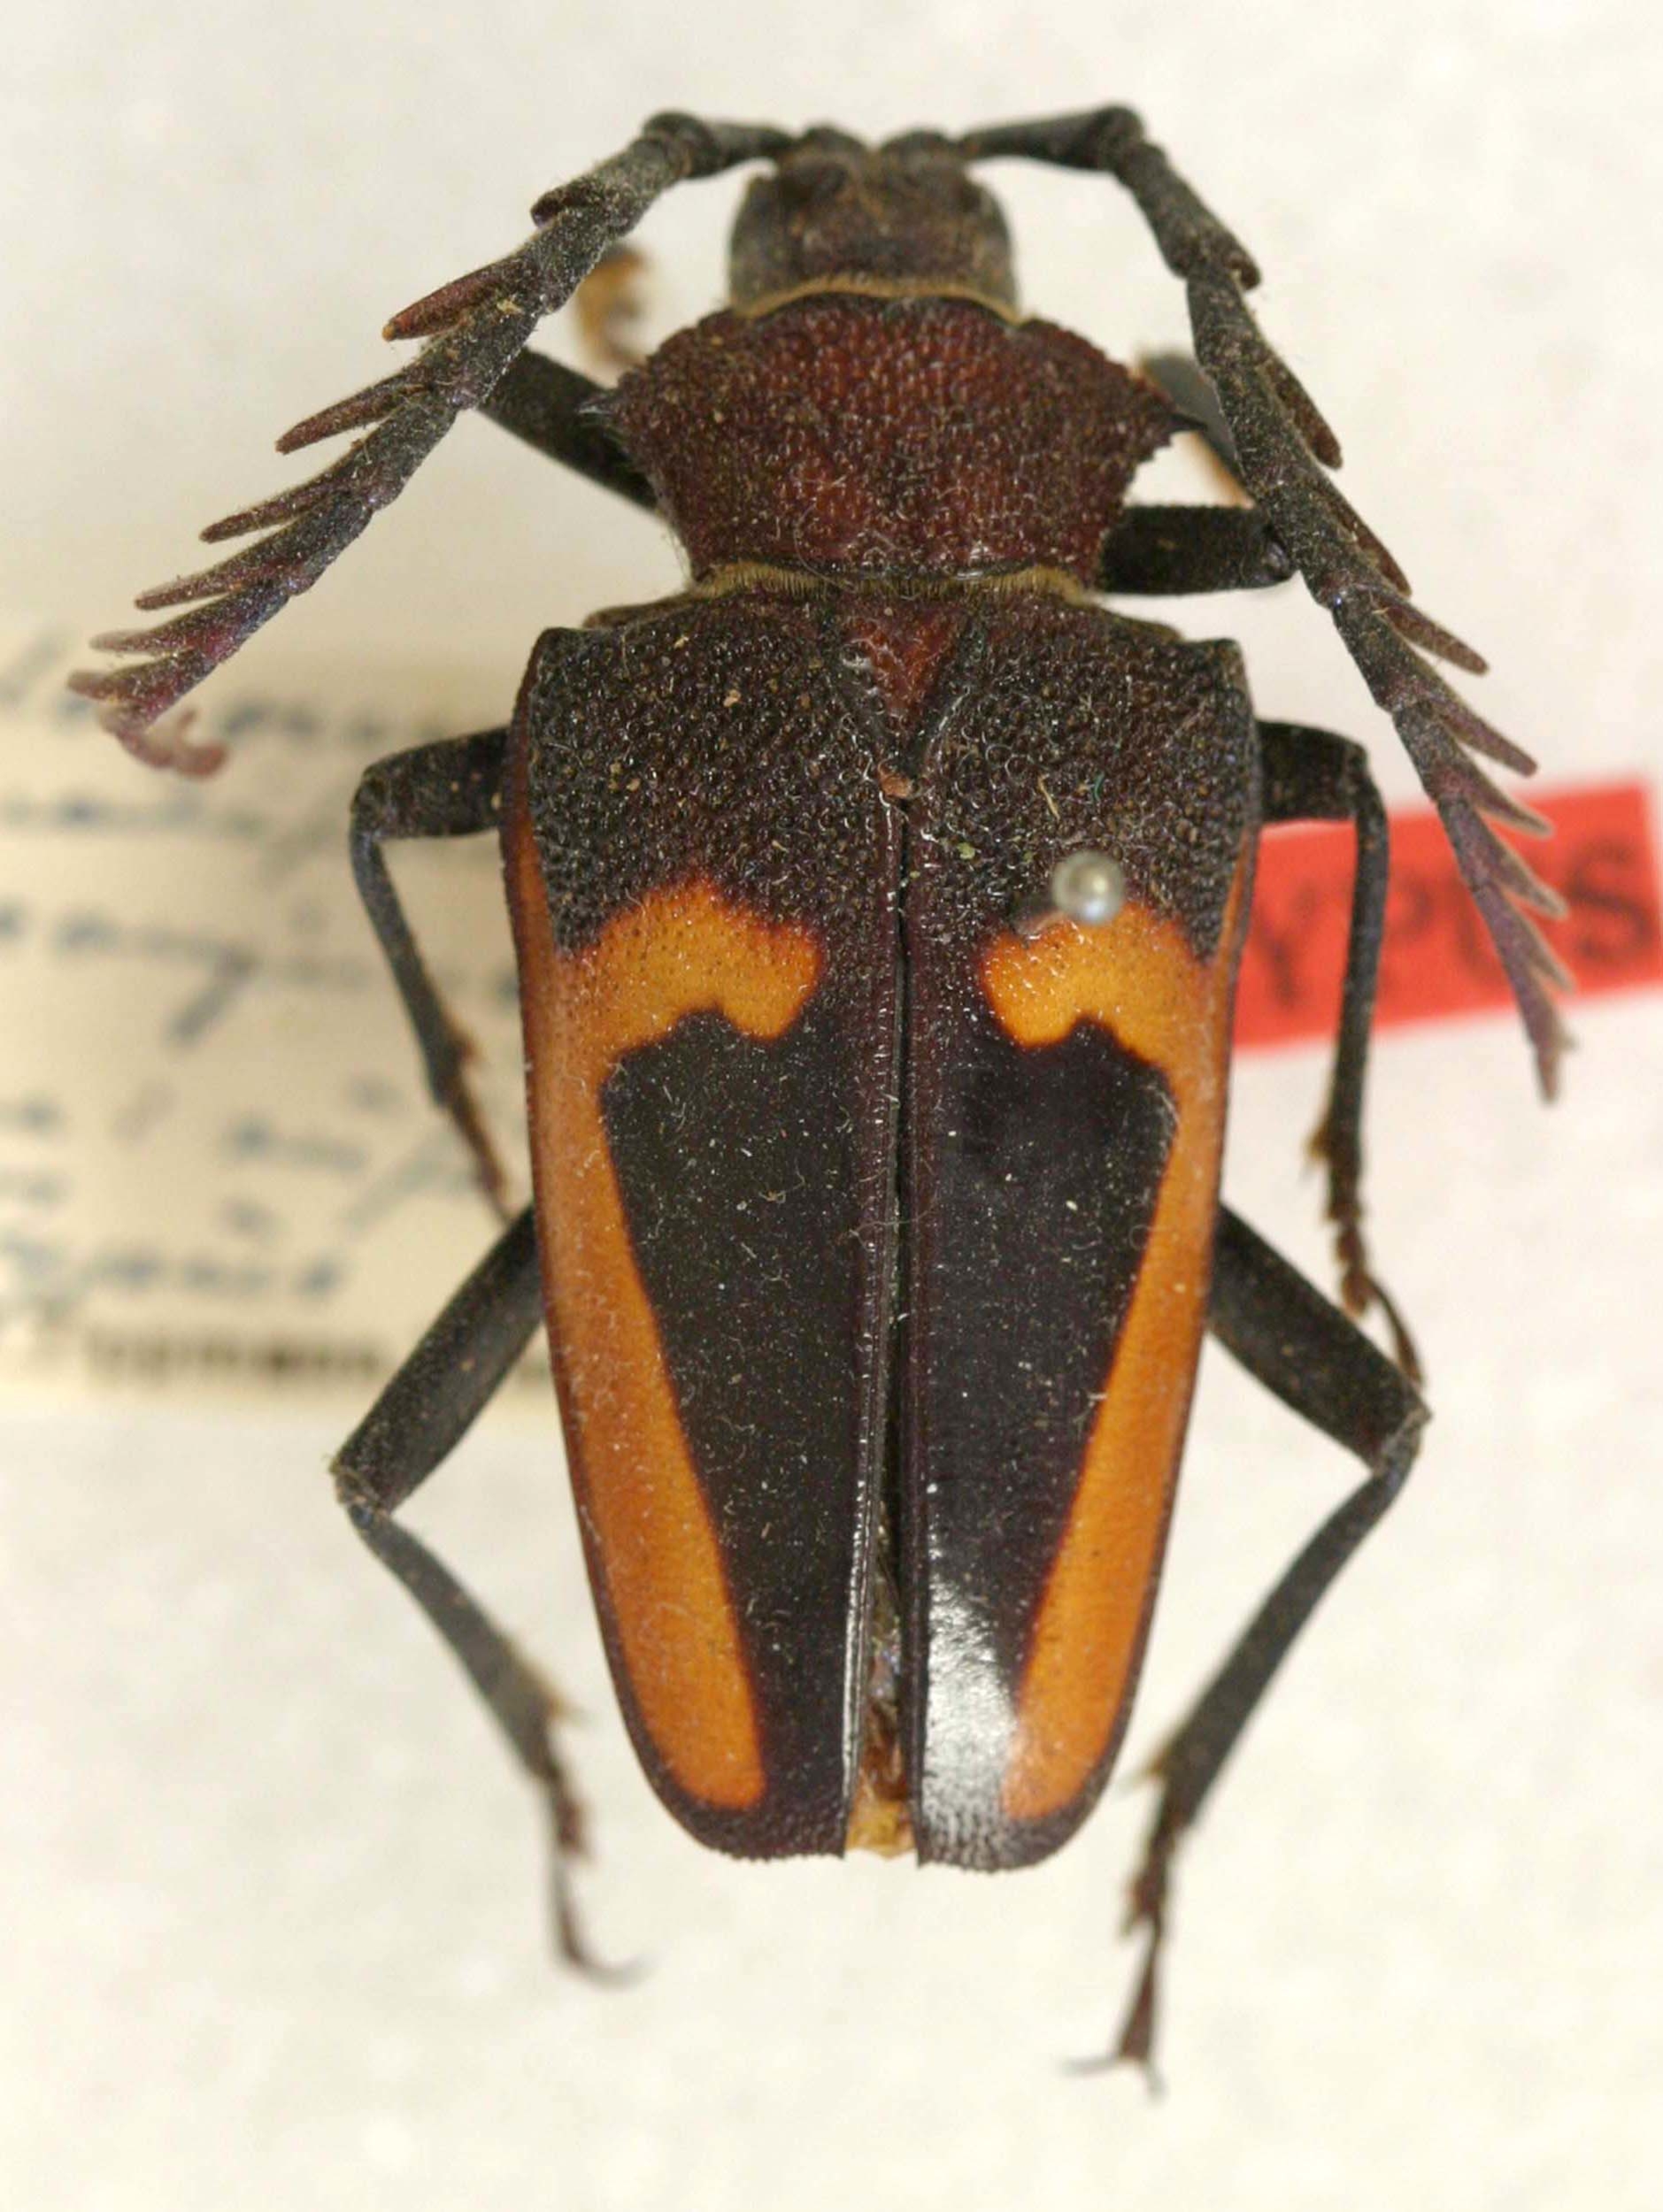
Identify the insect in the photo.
Calocomus hamatiferus (also Calocomus desmarestii)
